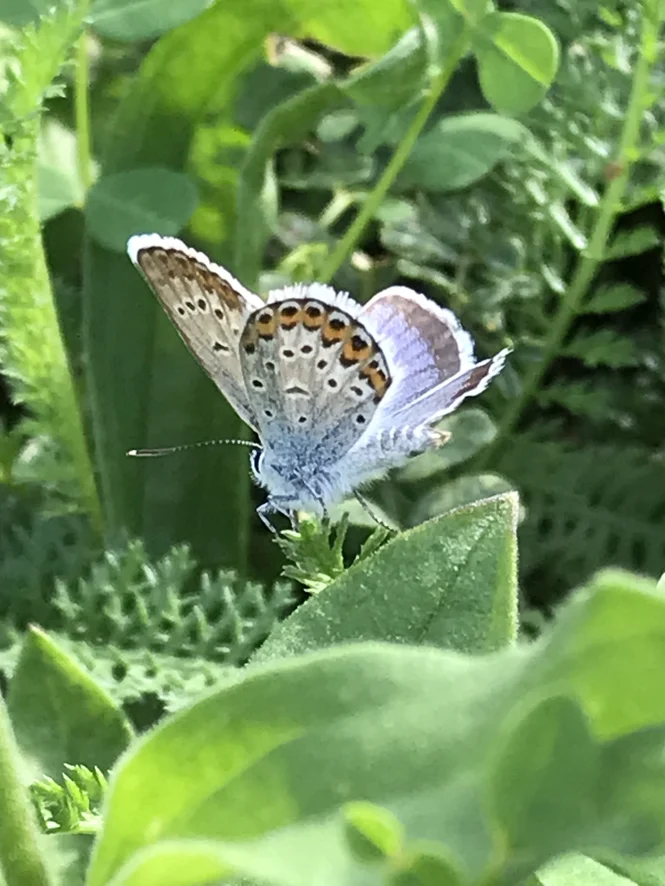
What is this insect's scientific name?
Plebejus argus
